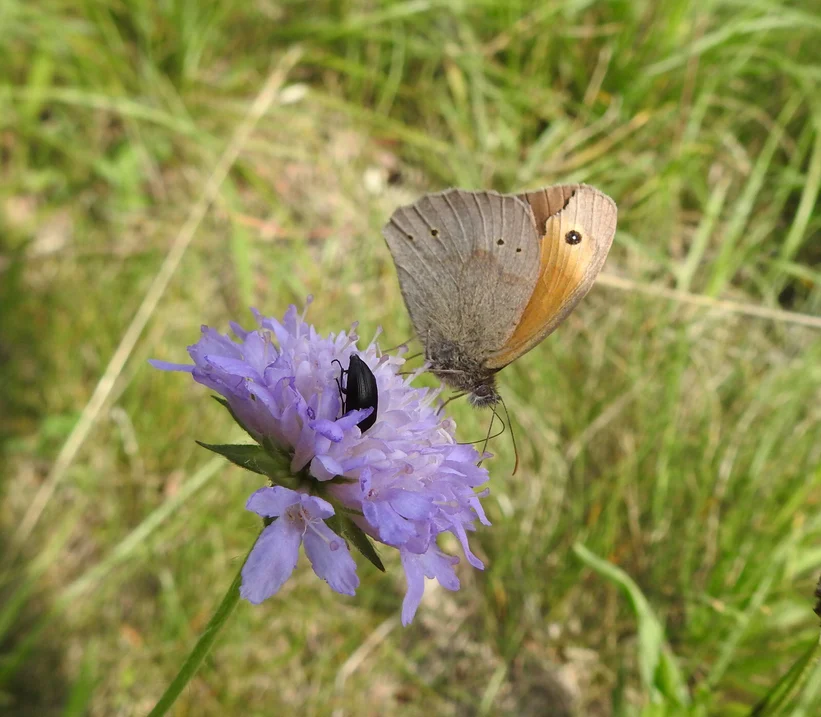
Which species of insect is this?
Maniola jurtina
